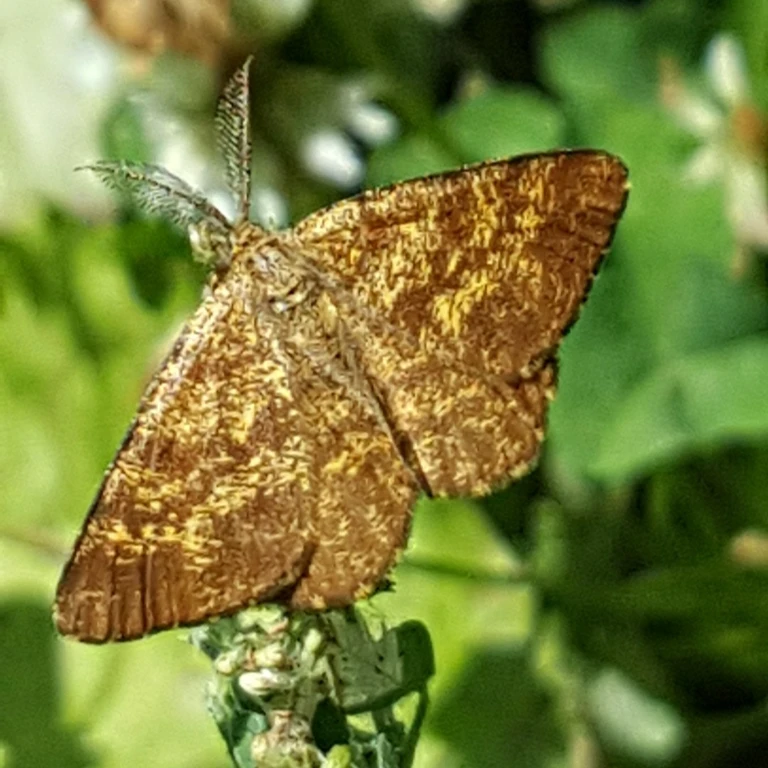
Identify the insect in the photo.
Ematurga atomaria
